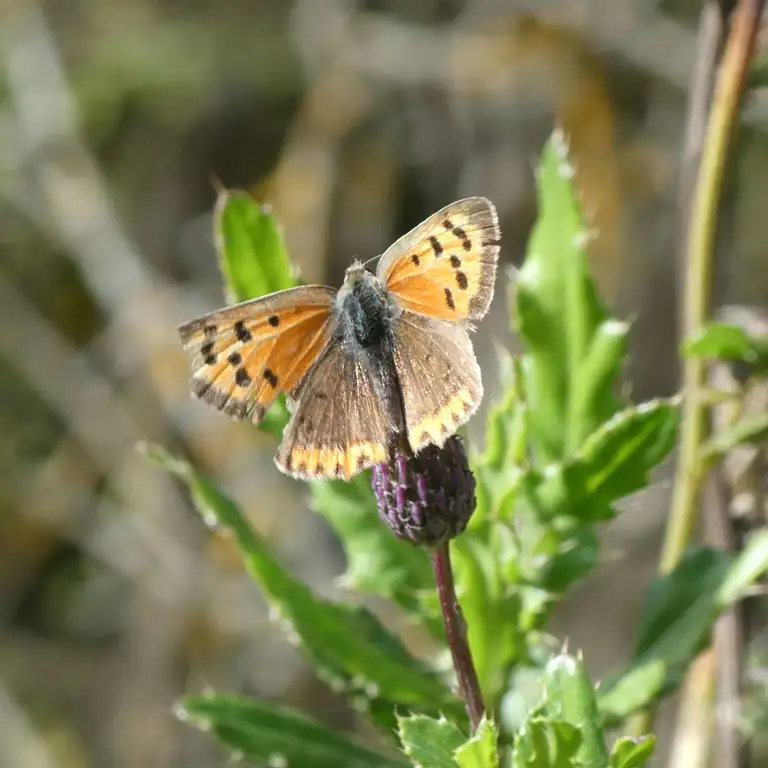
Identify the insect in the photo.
Lycaena phlaeas
